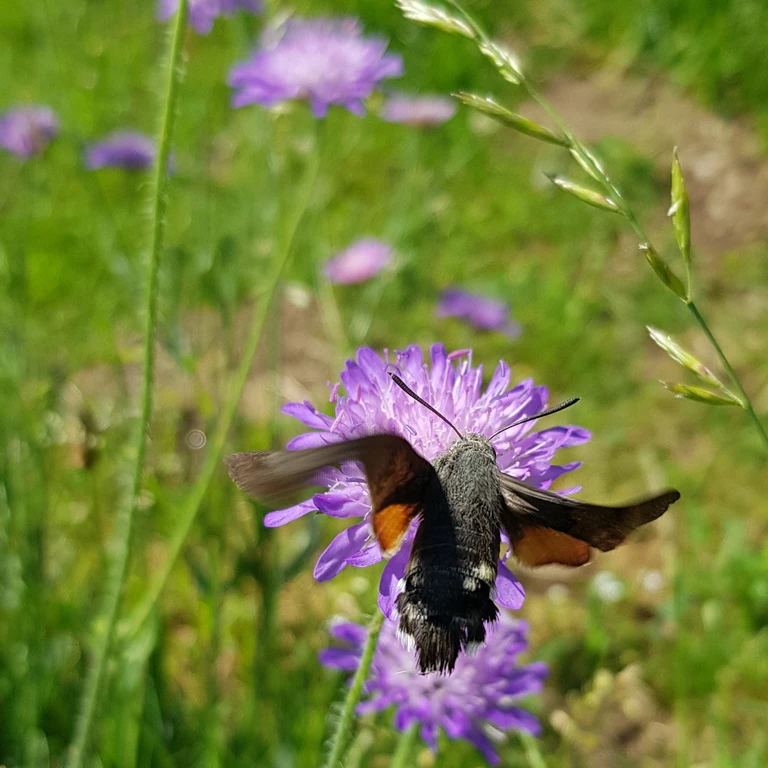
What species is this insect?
Macroglossum stellatarum
